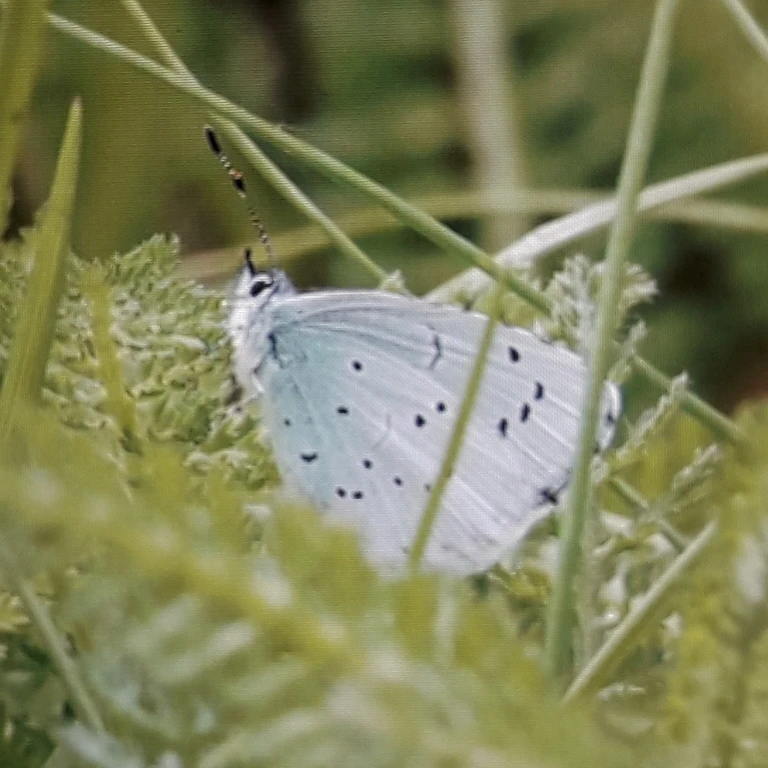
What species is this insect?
Celastrina argiolus
